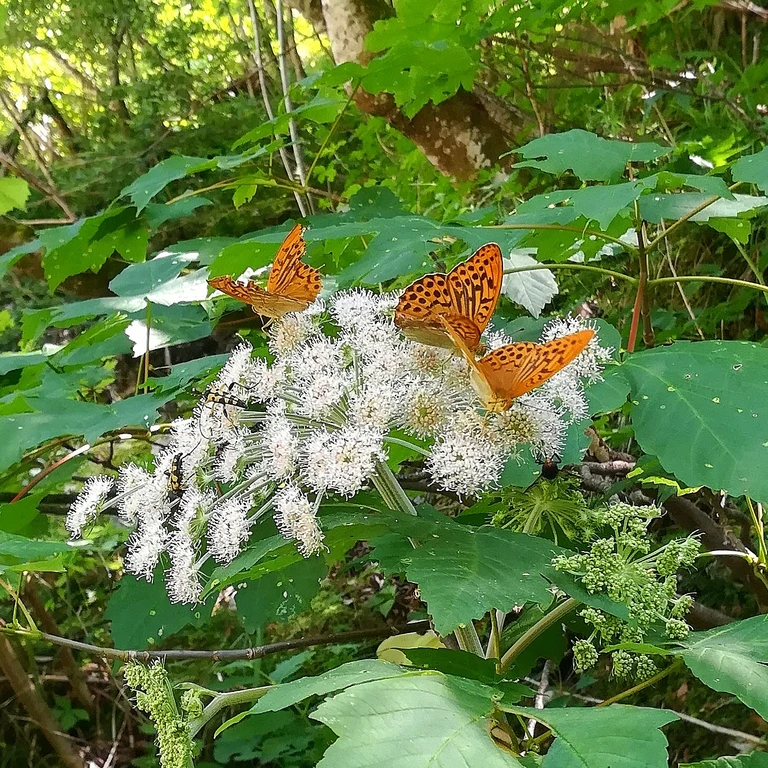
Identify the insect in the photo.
Argynnis paphia
